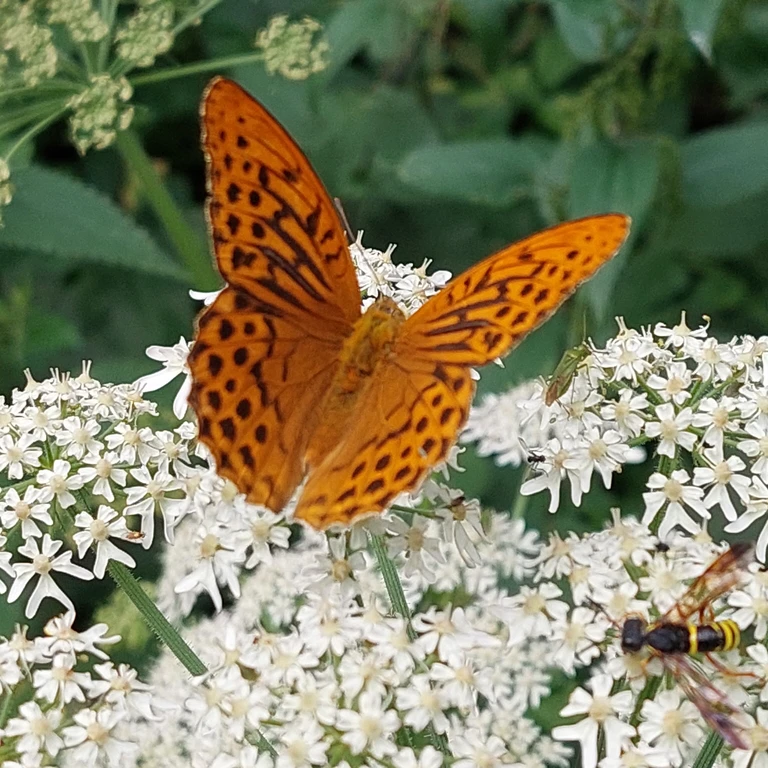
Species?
Argynnis paphia
